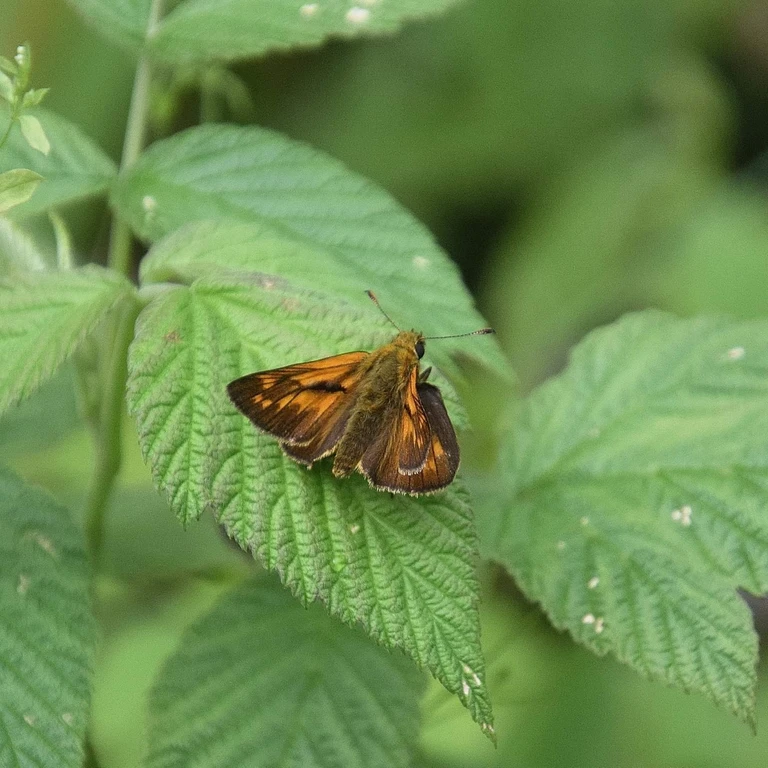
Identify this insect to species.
Ochlodes sylvanus (also Ochlodes venata)
